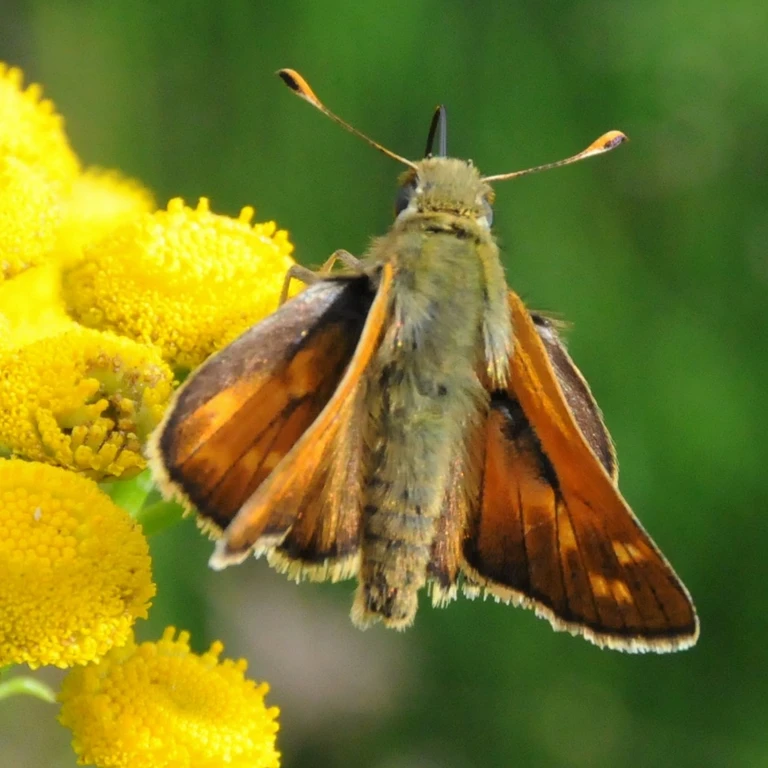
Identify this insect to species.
Hesperia comma
